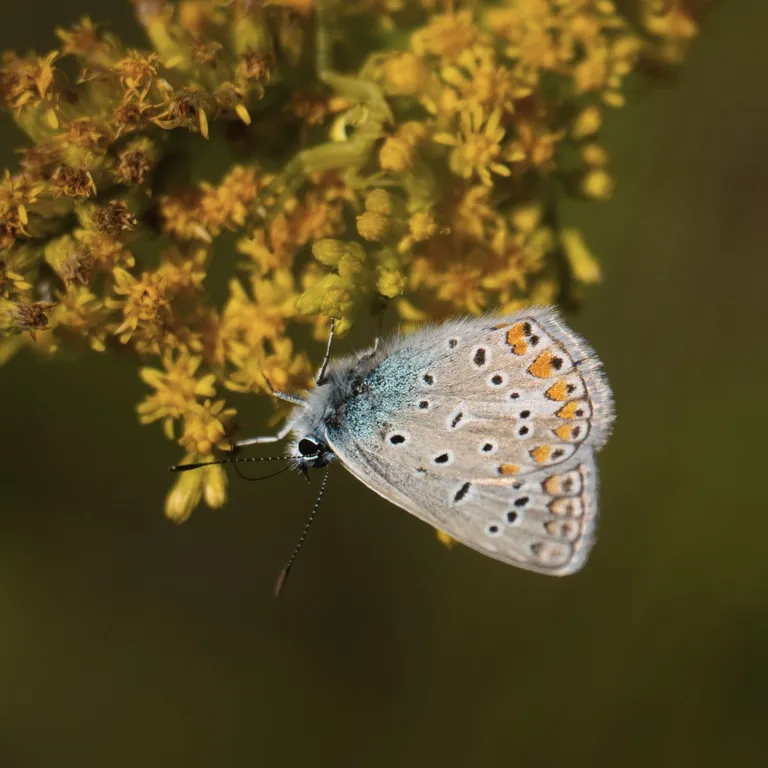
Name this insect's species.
Polyommatus icarus
